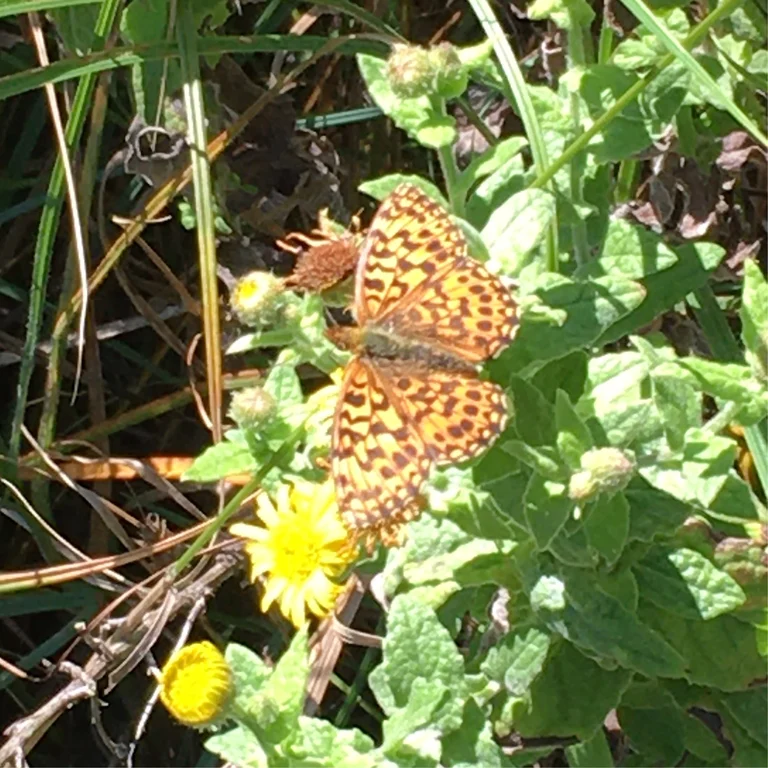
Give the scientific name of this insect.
Boloria dia
